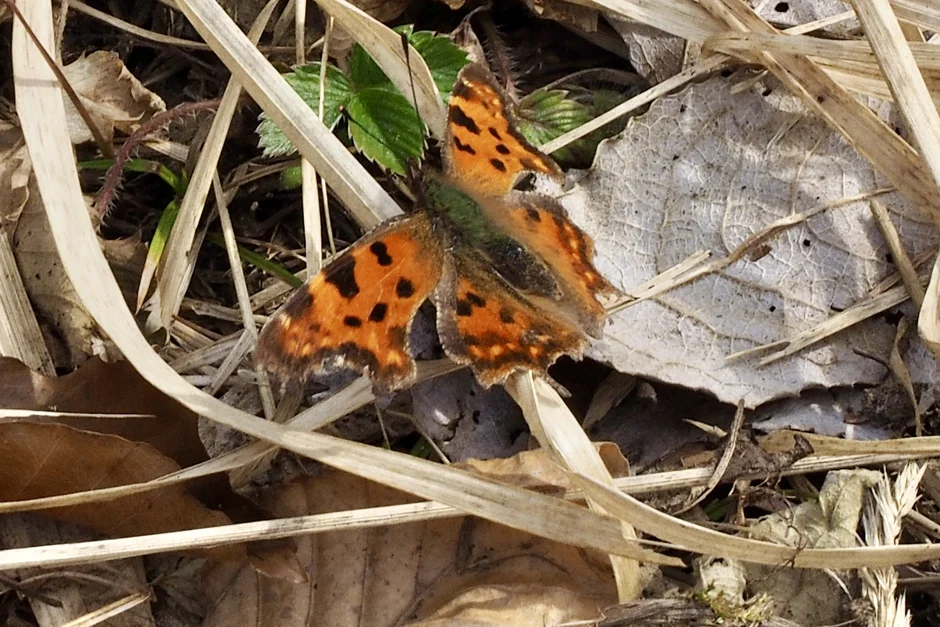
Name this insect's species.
Polygonia c-album
